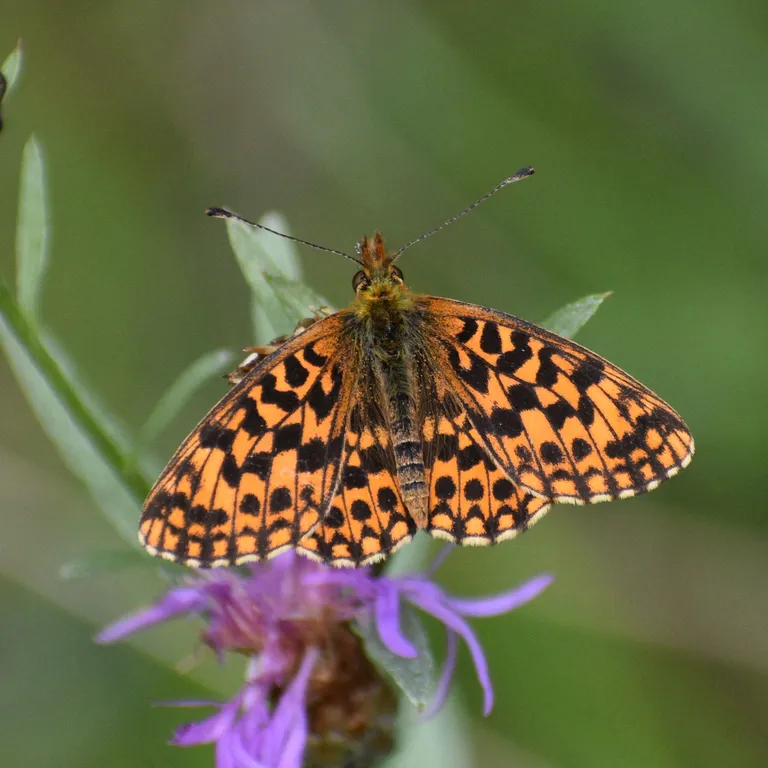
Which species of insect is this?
Boloria dia
